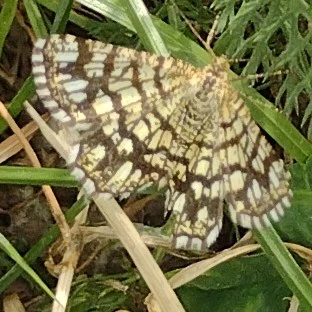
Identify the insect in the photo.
Chiasmia clathrata
